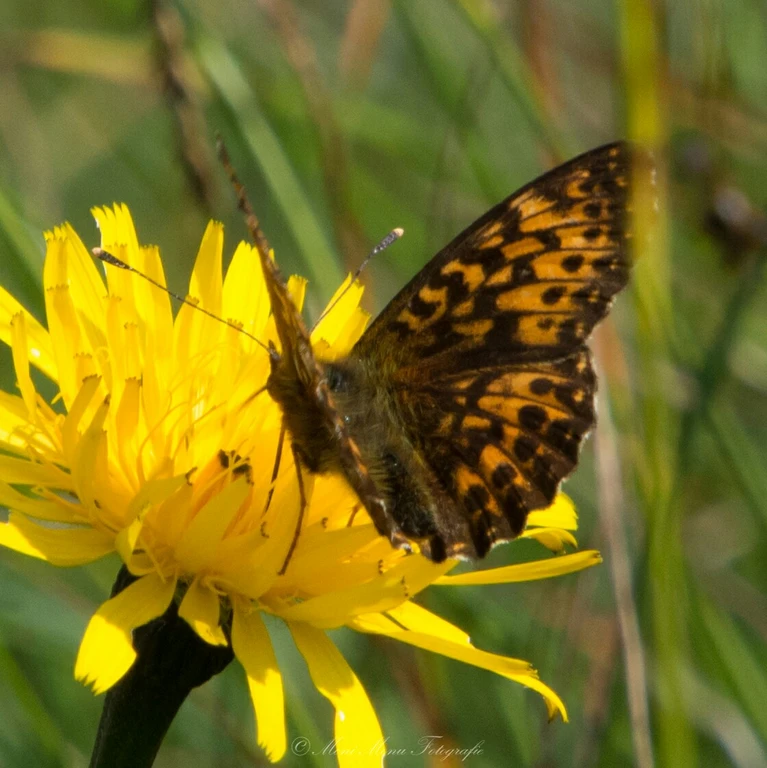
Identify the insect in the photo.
Boloria titania
